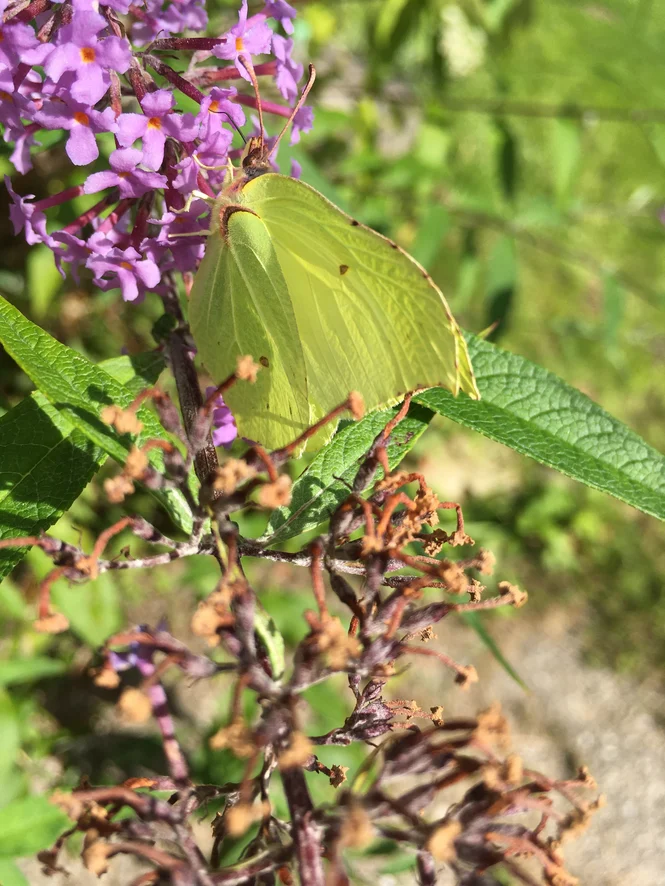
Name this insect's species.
Gonepteryx rhamni
